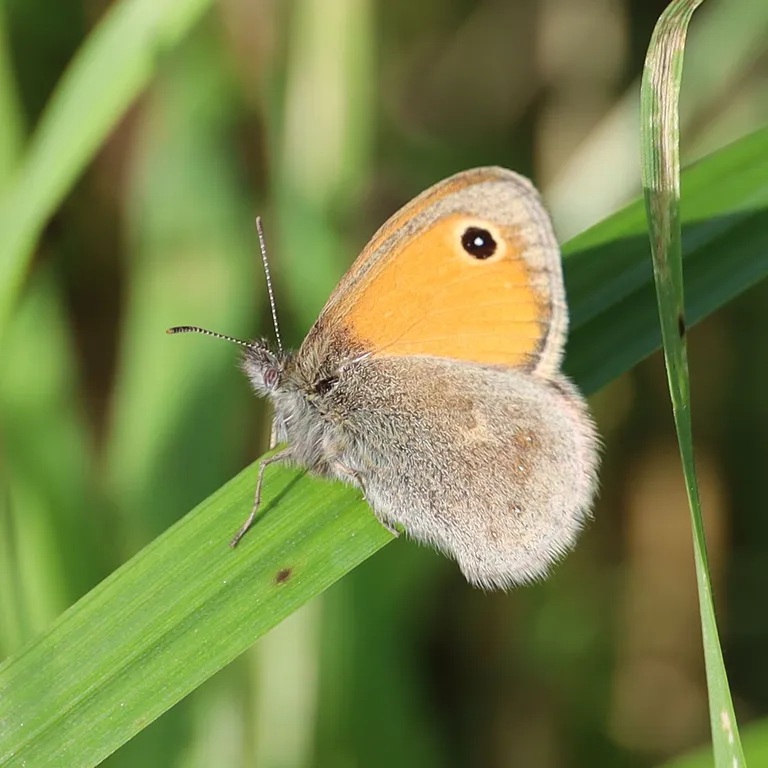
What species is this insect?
Coenonympha pamphilus
